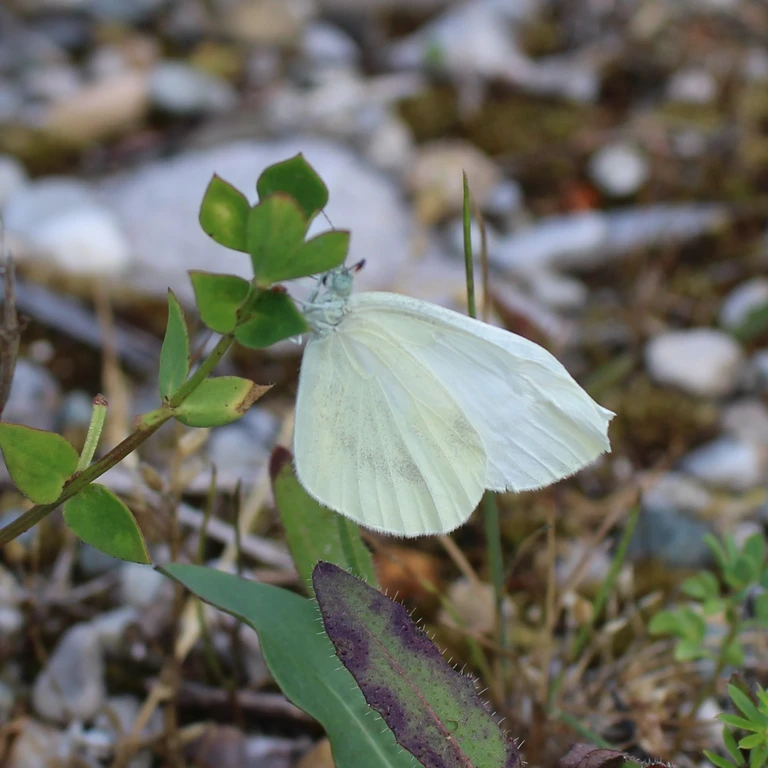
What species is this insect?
Leptidea sinapis/juvernica
